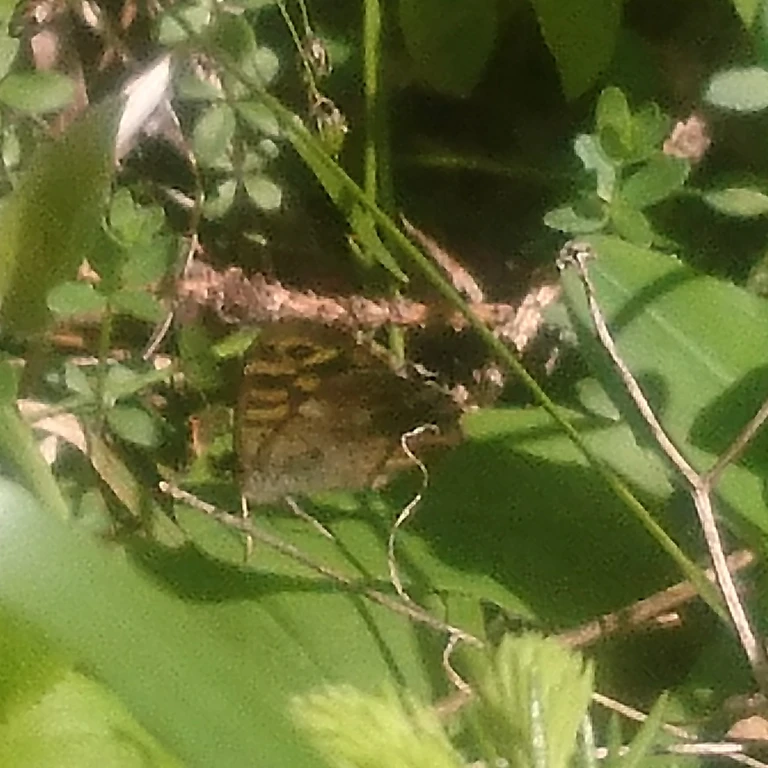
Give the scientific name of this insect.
Pararge aegeria
